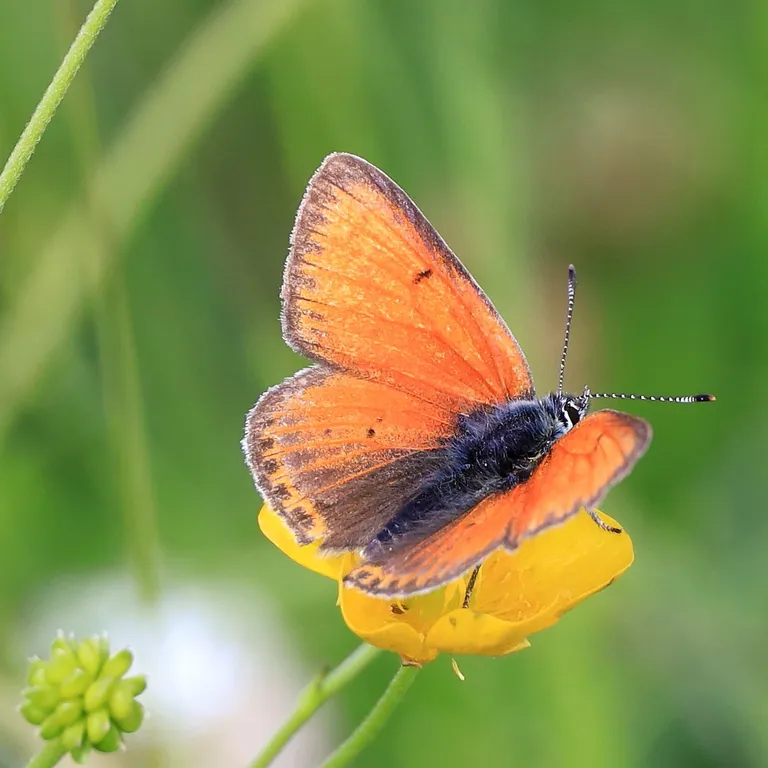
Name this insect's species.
Lycaena hippothoe (also Palaeochrysophanus hippothoe)
